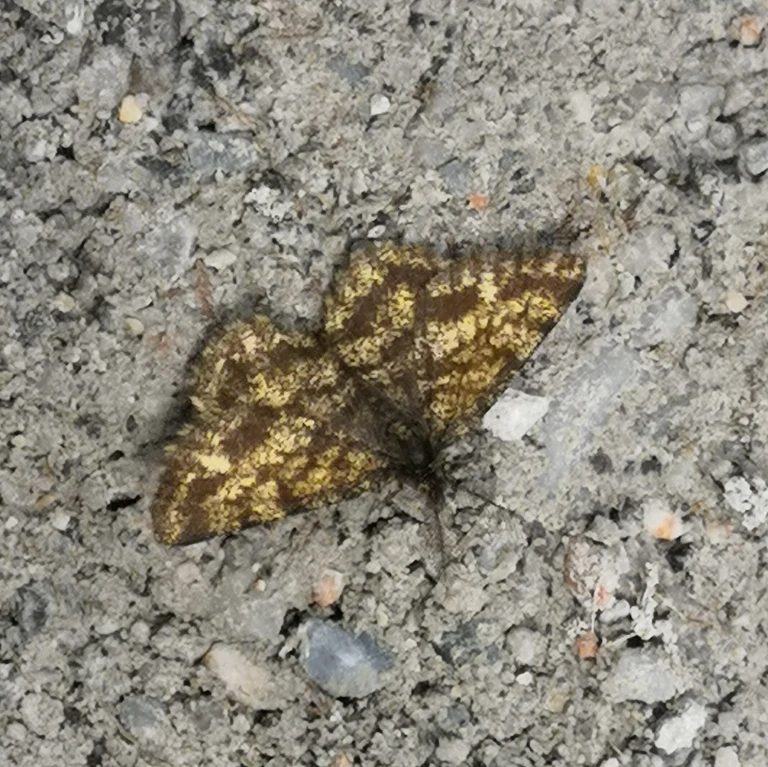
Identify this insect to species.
Ematurga atomaria
